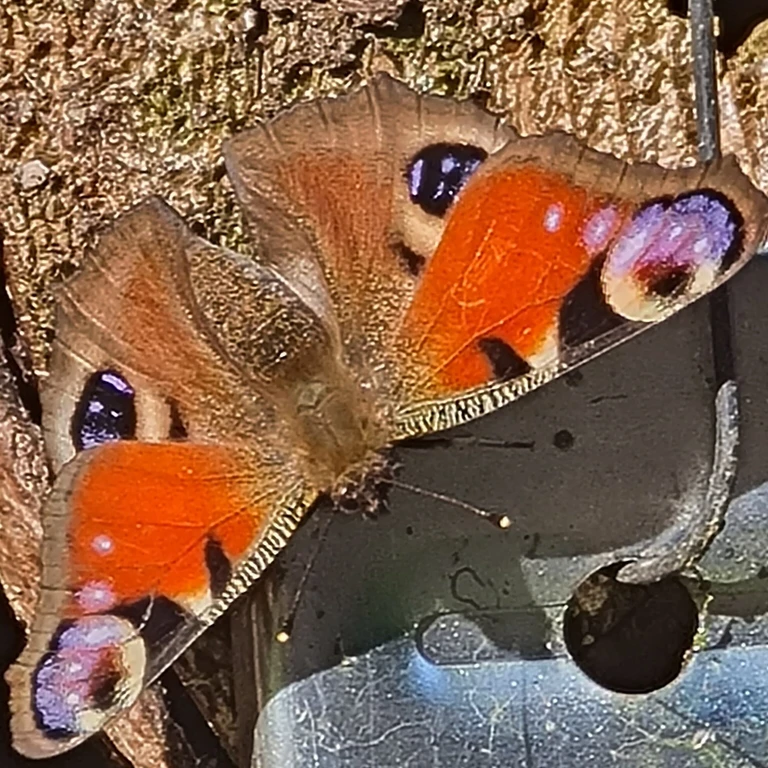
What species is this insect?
Aglais io
